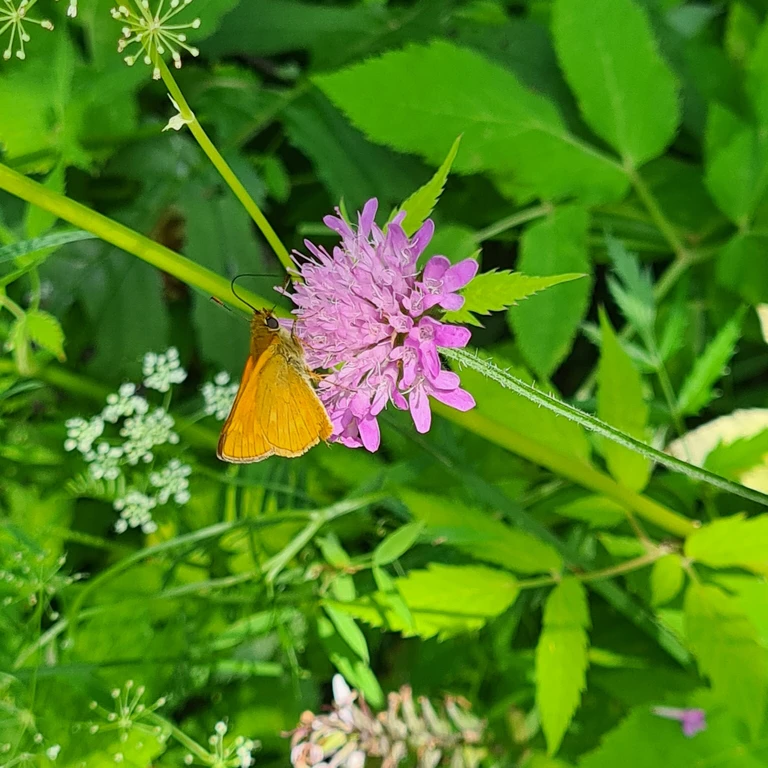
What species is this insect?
Ochlodes sylvanus (also Ochlodes venata)
